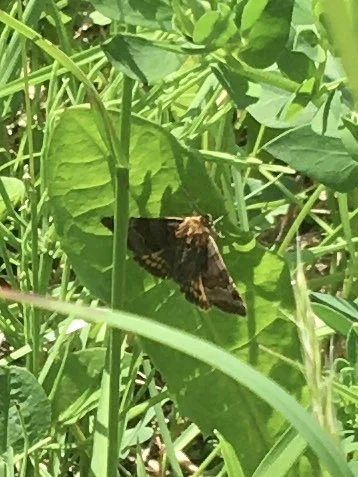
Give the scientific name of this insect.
Euclidia glyphica
